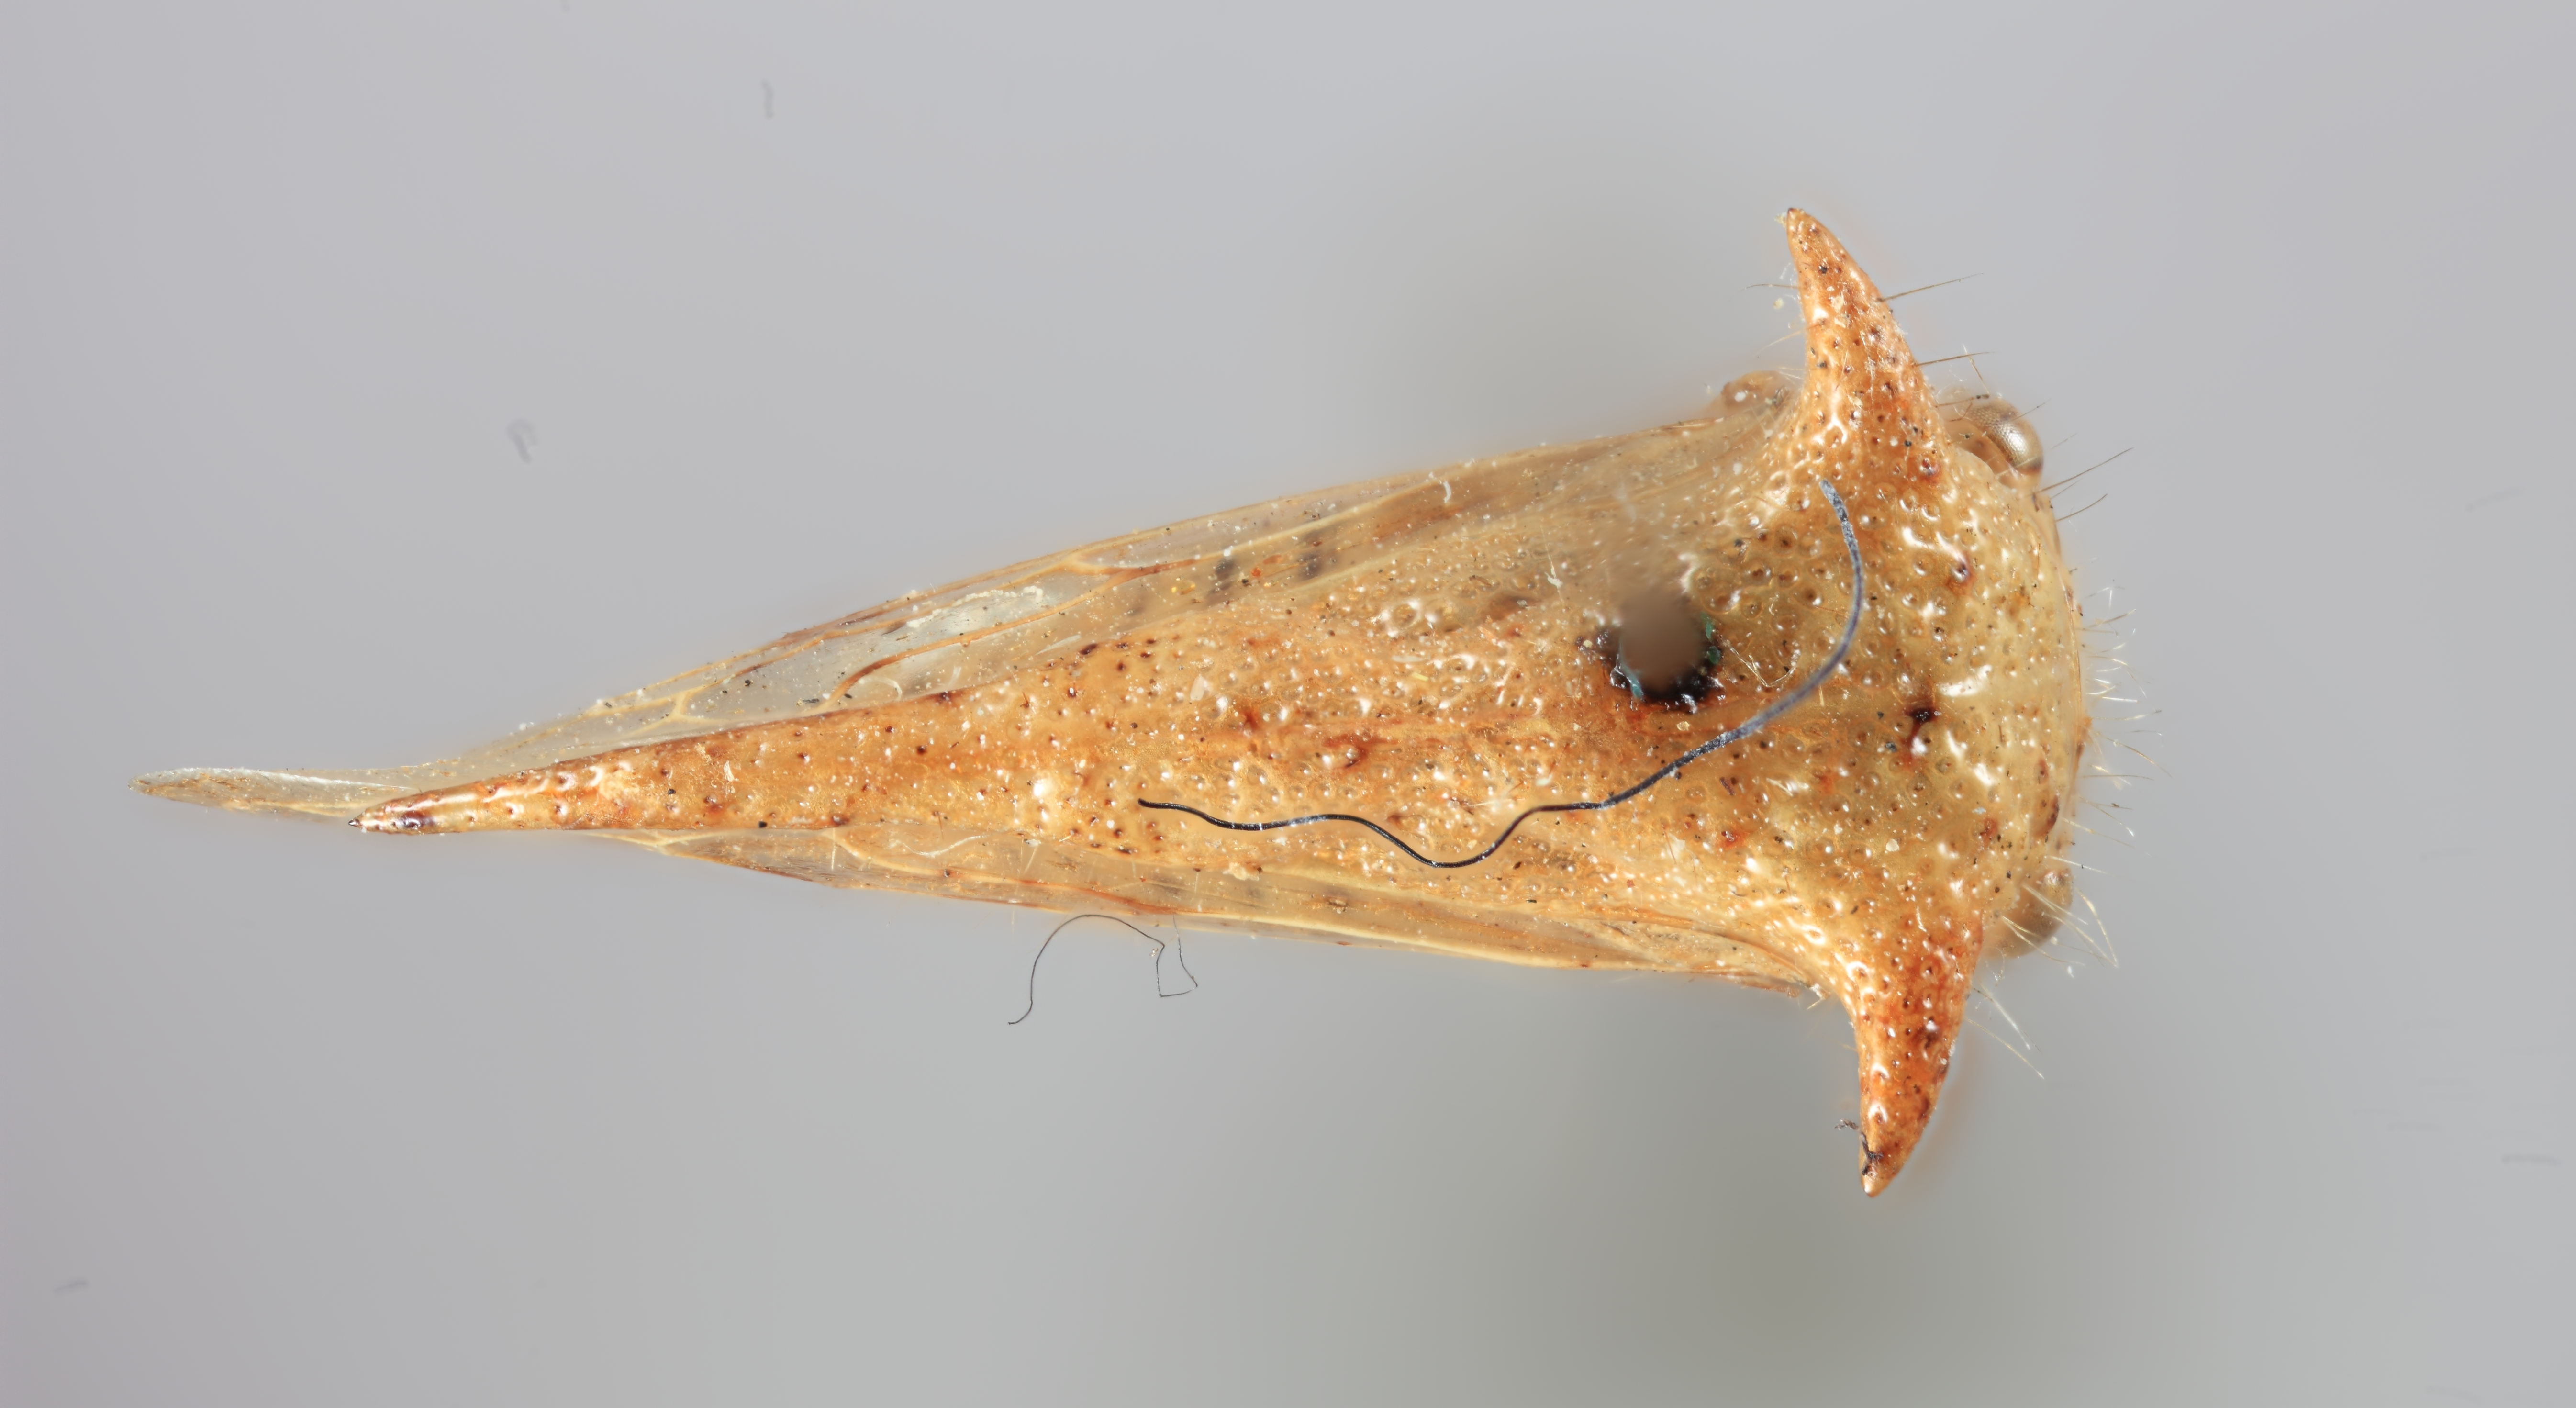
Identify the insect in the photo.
Centrogonia lutea
